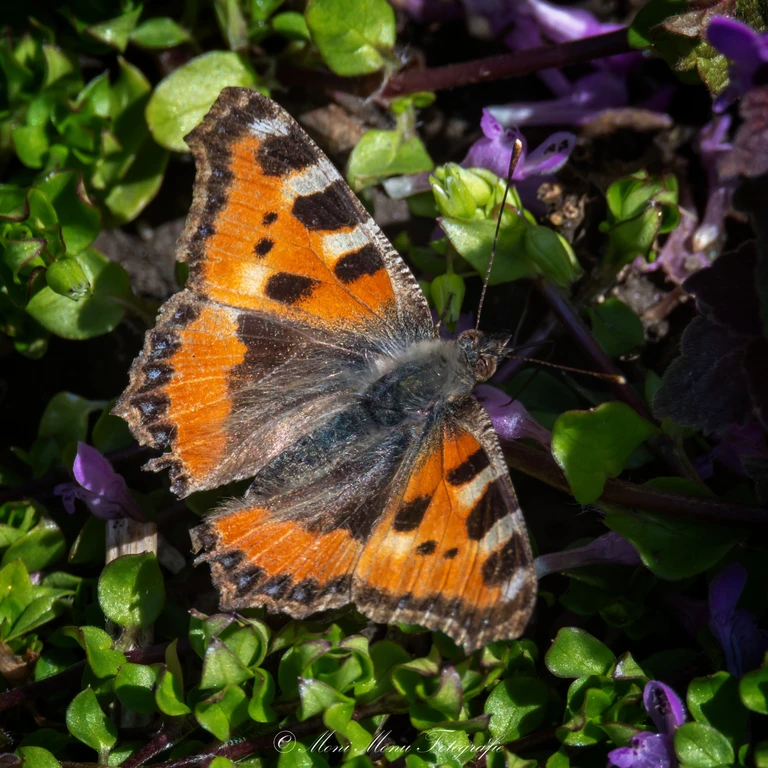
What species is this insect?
Aglais urticae
